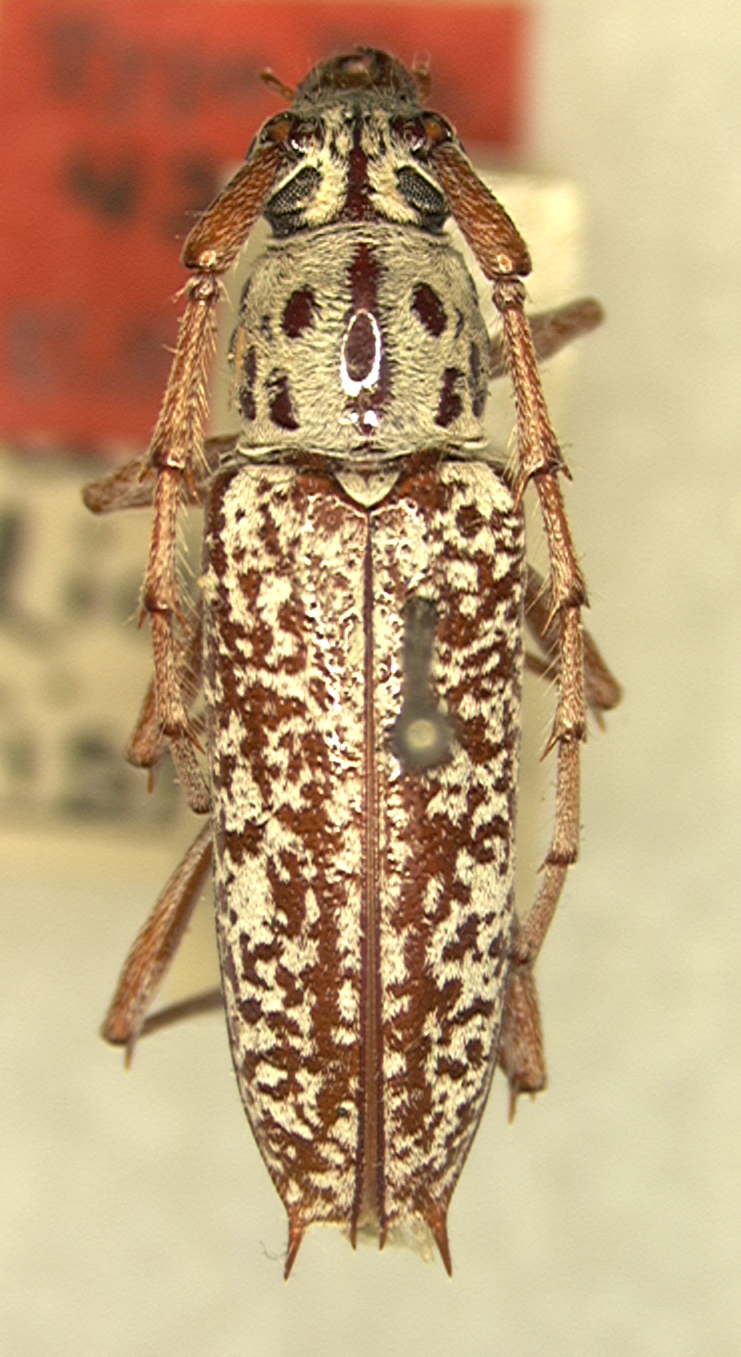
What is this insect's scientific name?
Elaphidion splendidum
